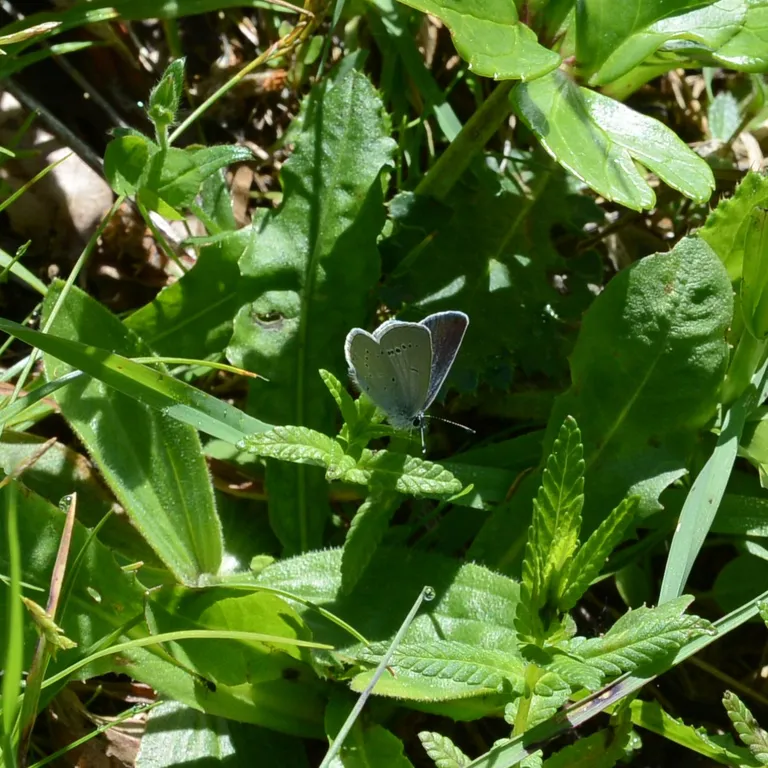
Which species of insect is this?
Cupido minimus
